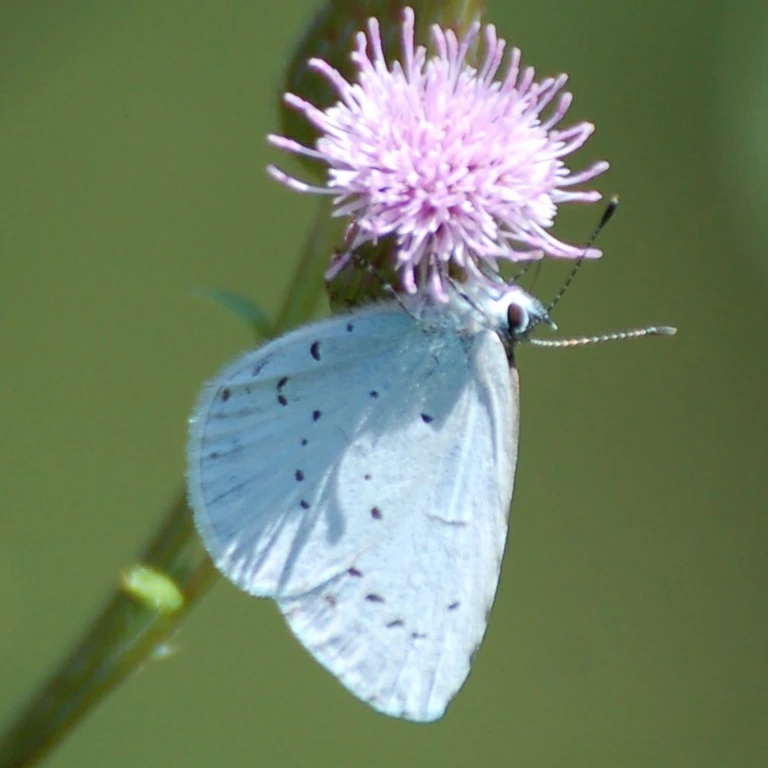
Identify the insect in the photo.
Celastrina argiolus
